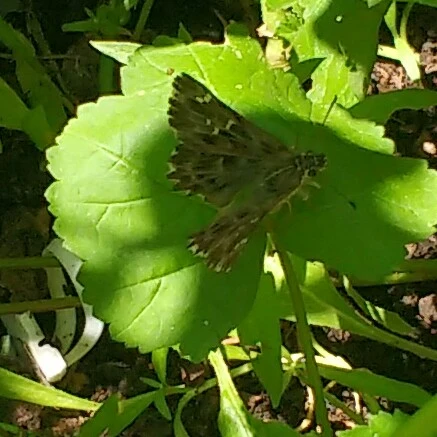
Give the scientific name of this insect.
Carcharodus alceae
